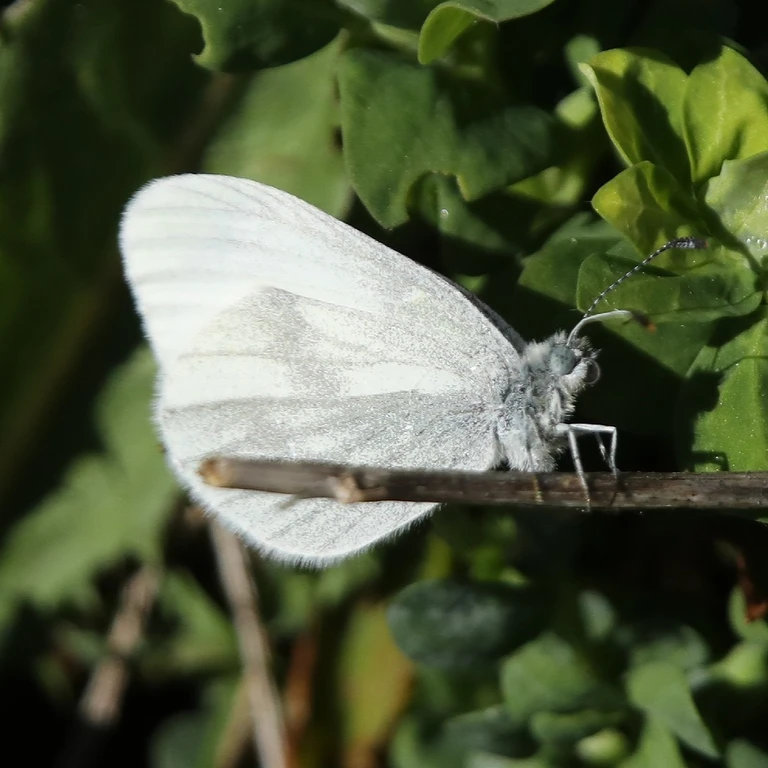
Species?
Leptidea sinapis/juvernica
